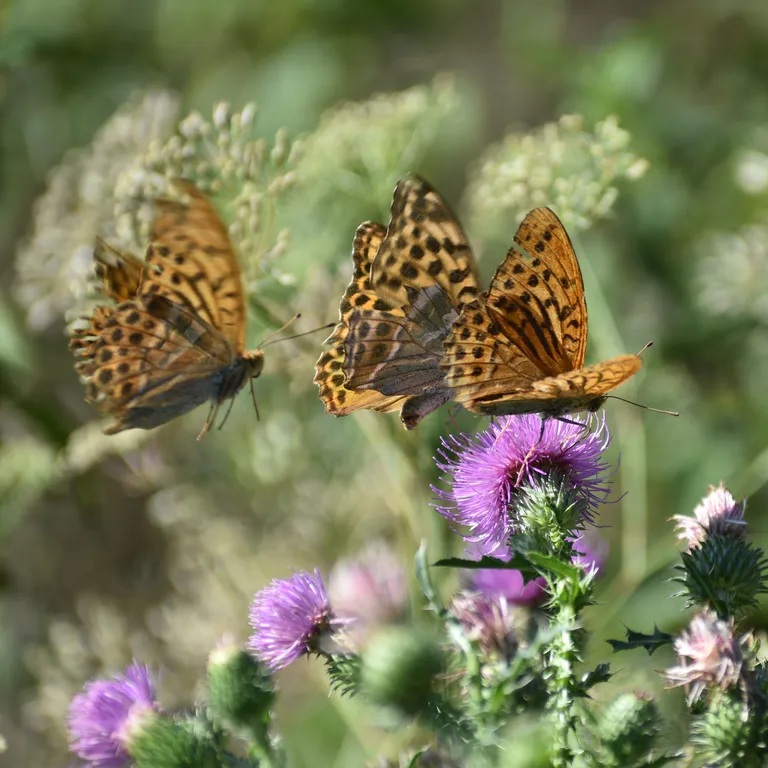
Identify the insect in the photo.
Argynnis paphia
